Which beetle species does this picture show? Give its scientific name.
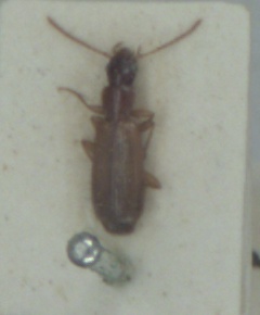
Paradromius linearis
